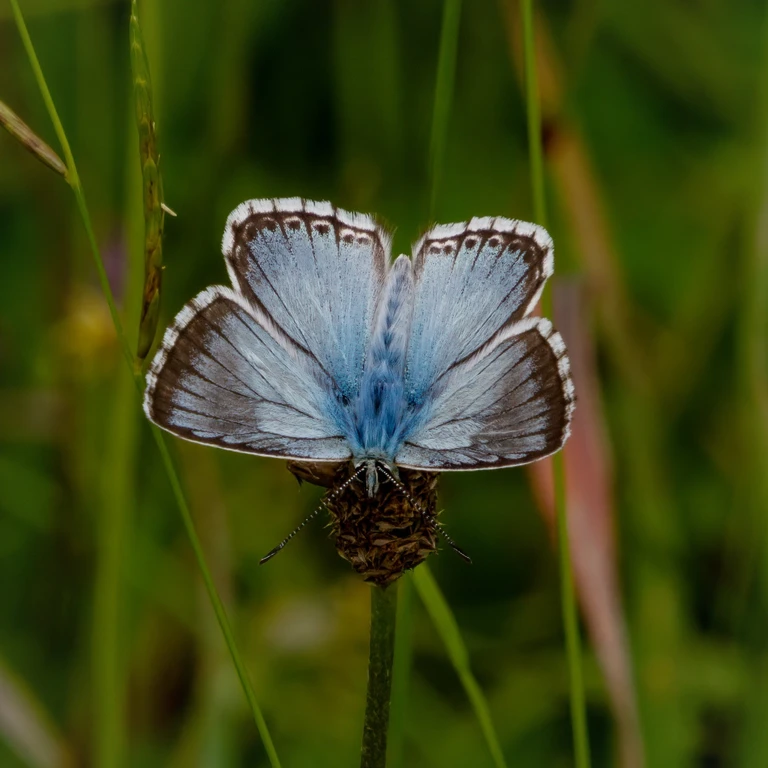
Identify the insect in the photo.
Lysandra coridon
